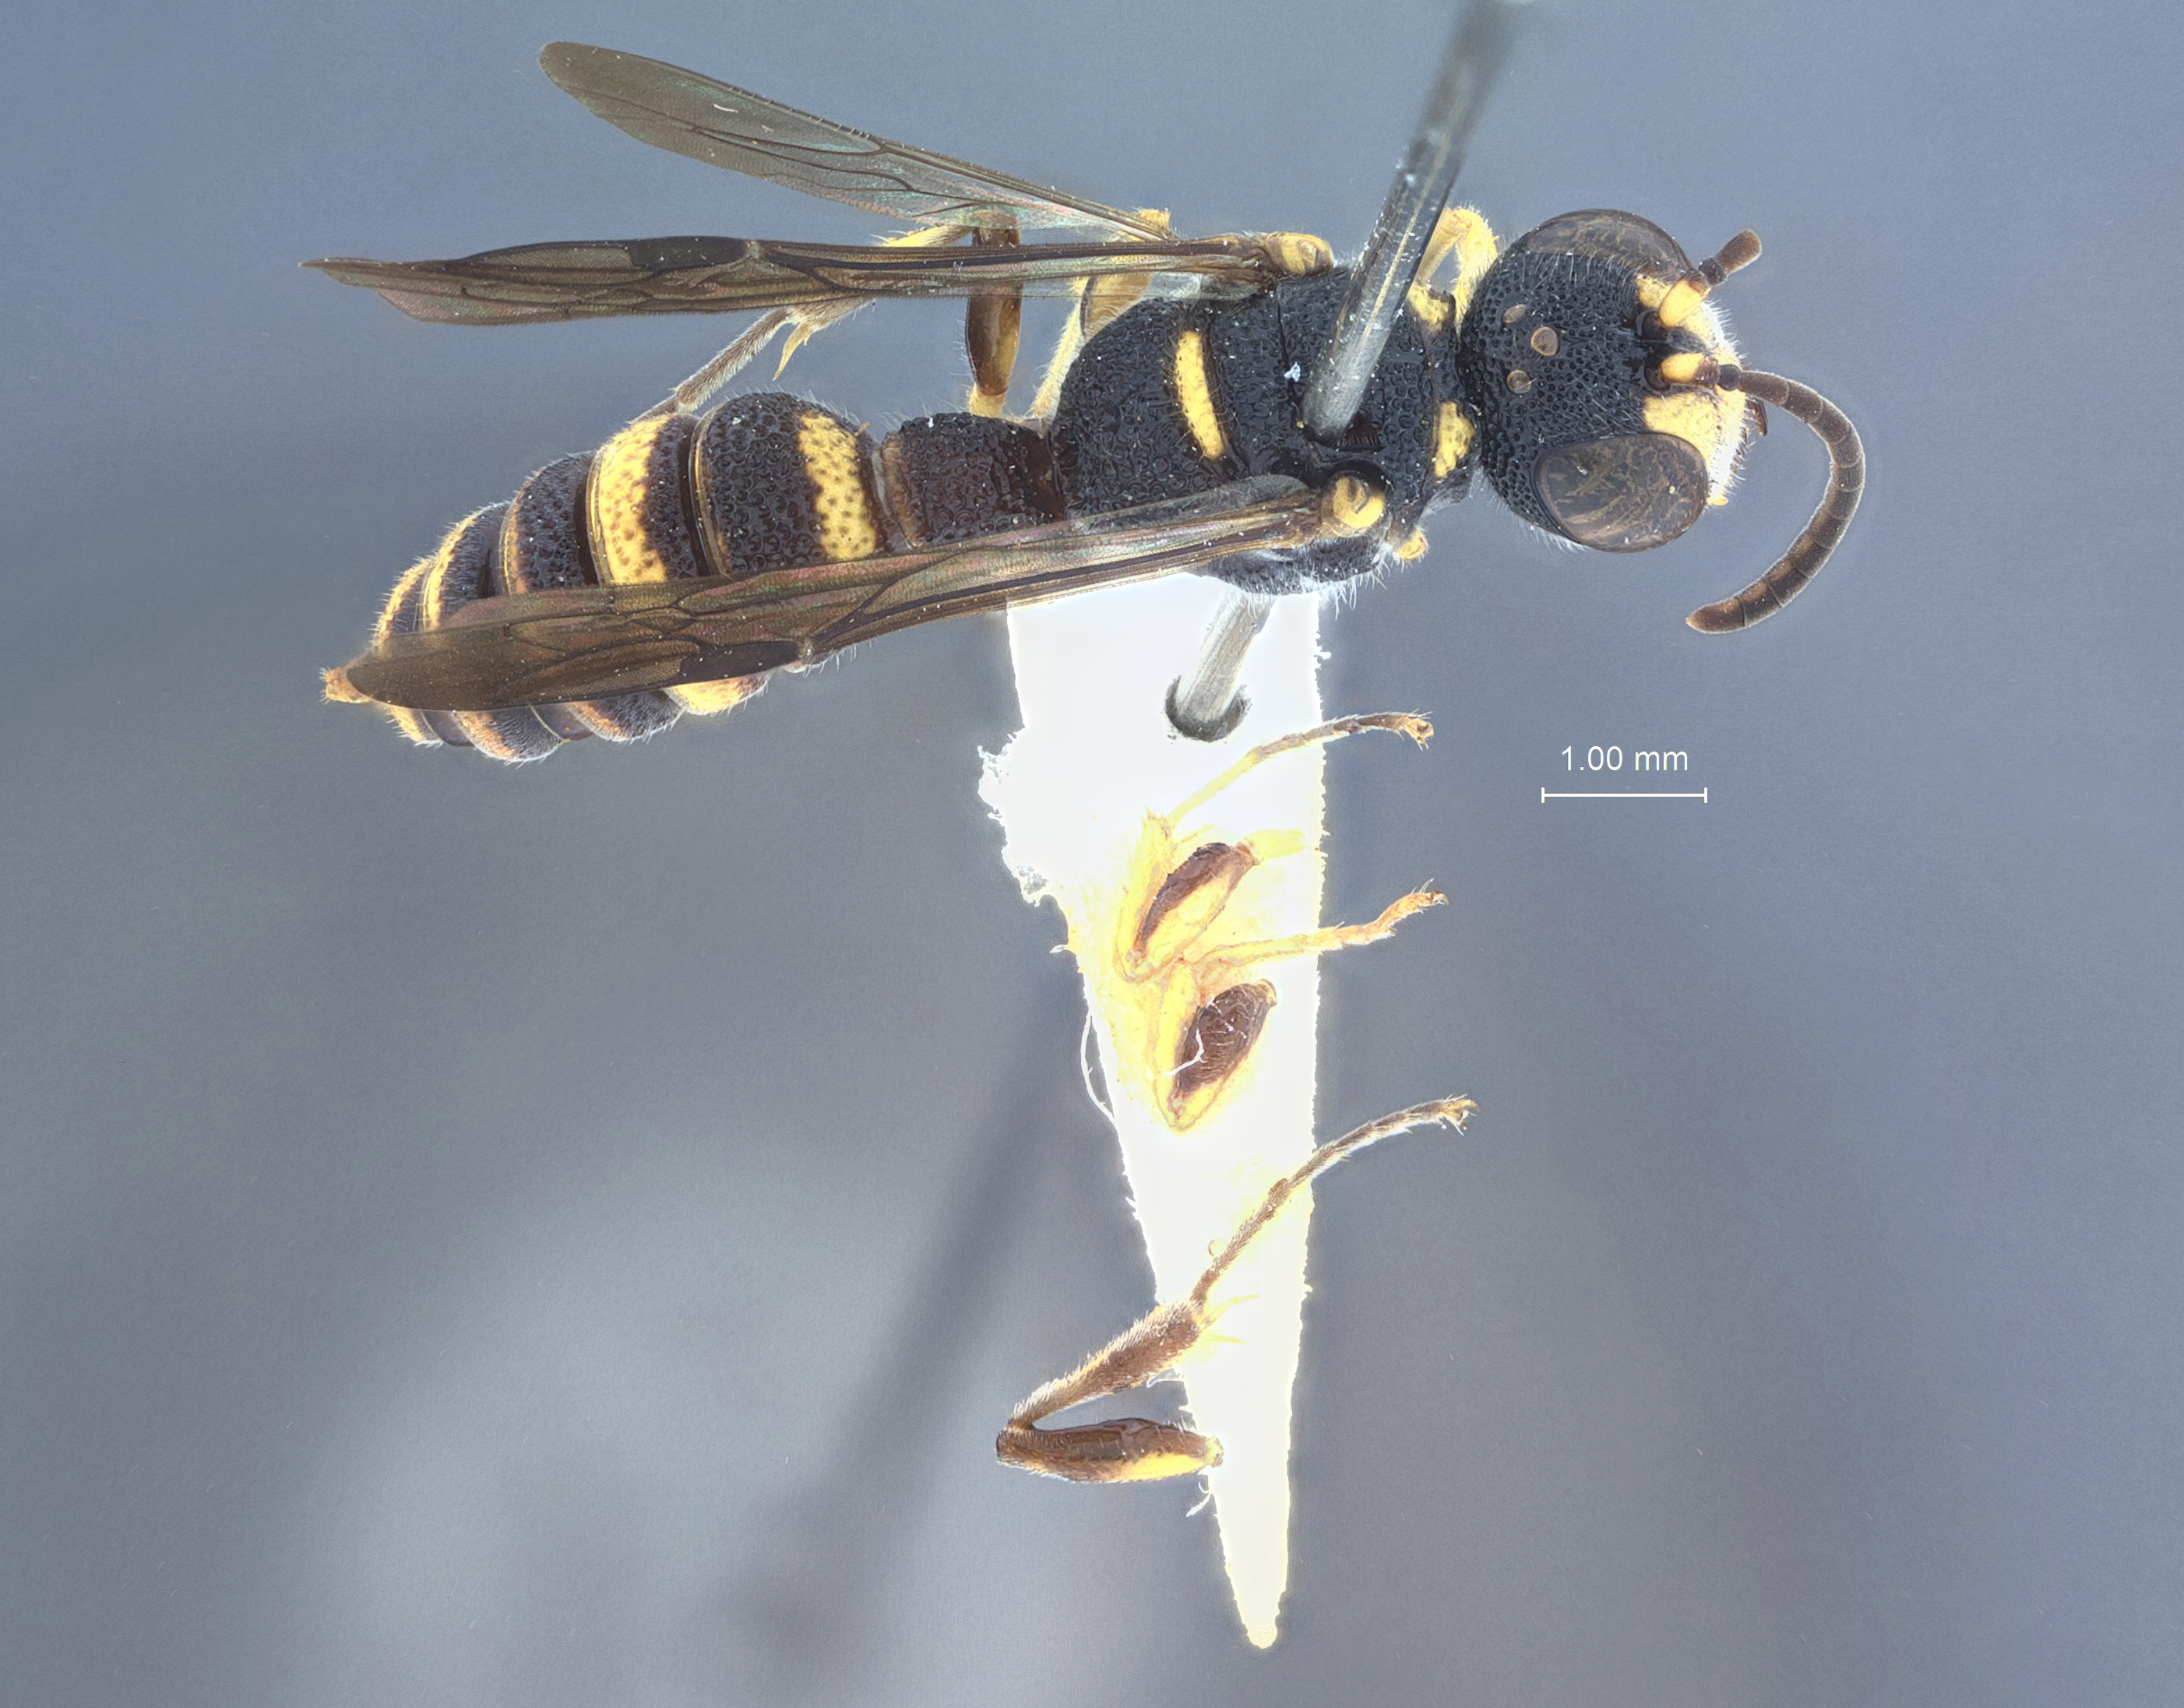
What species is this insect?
Cerceris umbinifera
